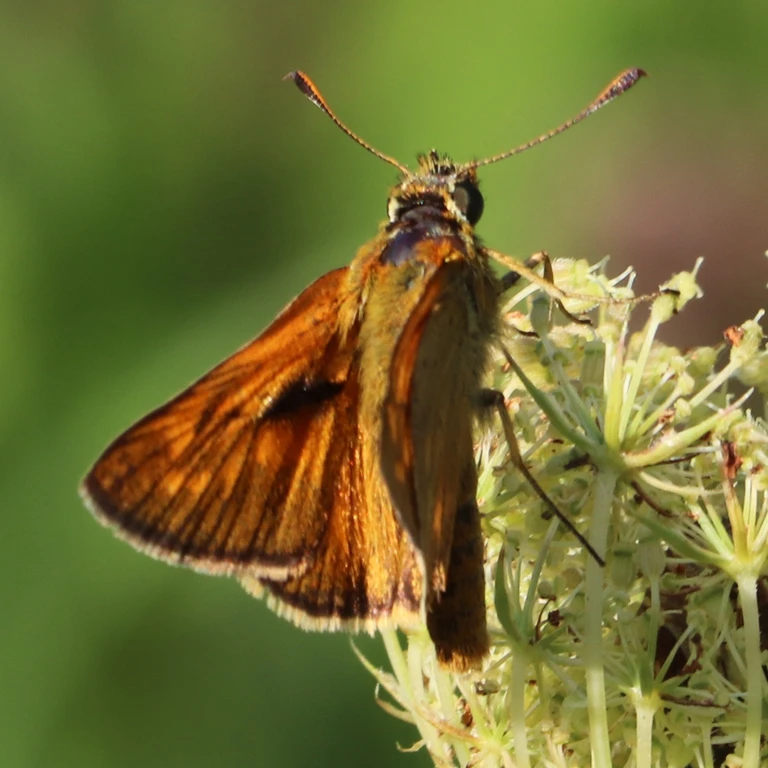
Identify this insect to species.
Ochlodes sylvanus (also Ochlodes venata)
